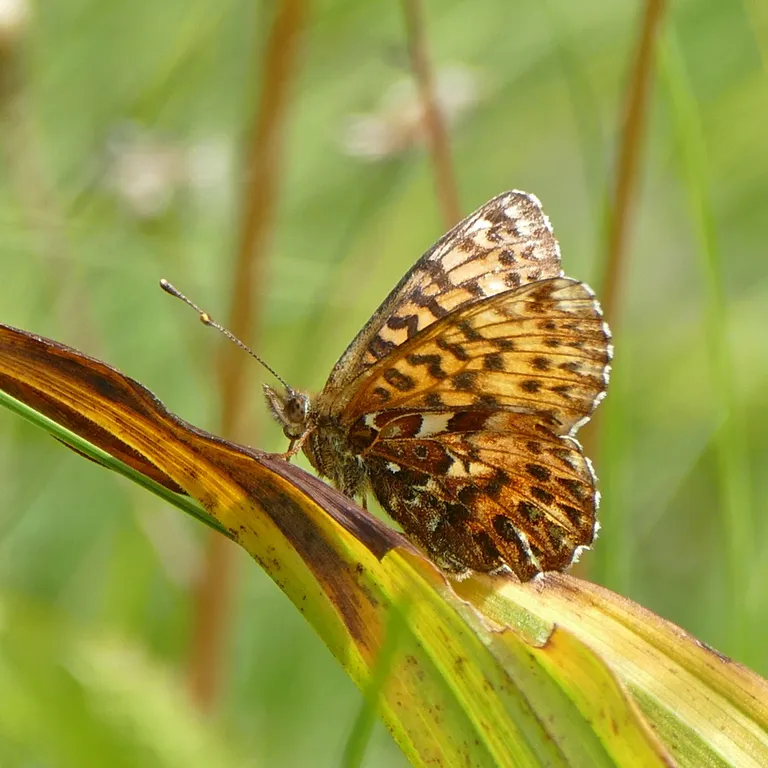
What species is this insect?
Boloria titania
